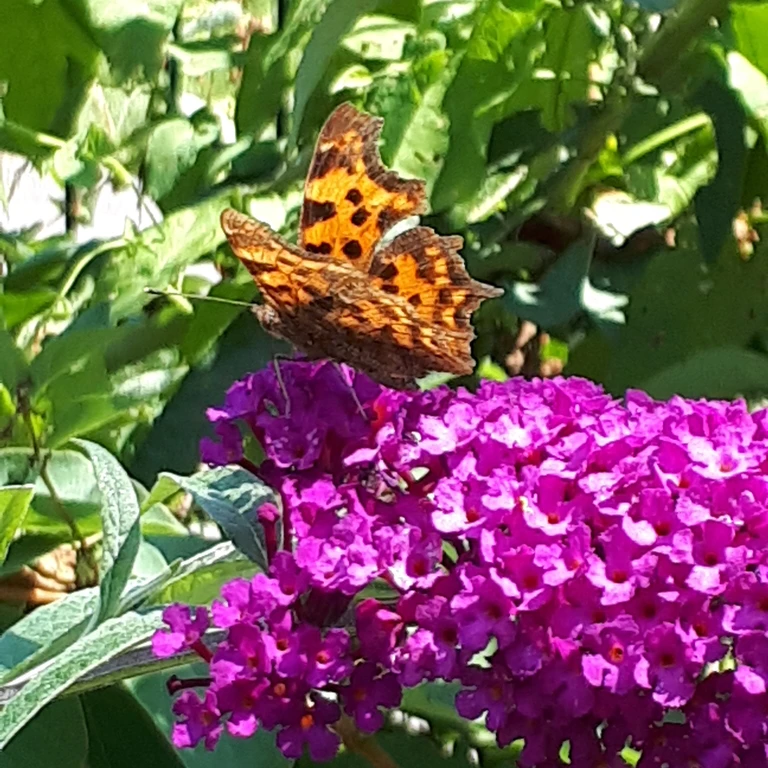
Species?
Polygonia c-album
